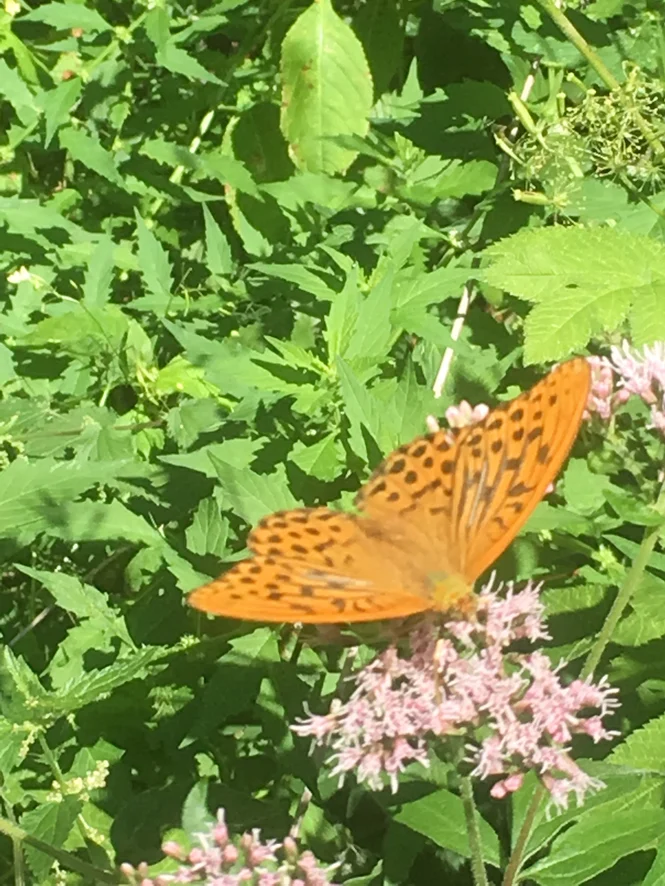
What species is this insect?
Argynnis paphia
